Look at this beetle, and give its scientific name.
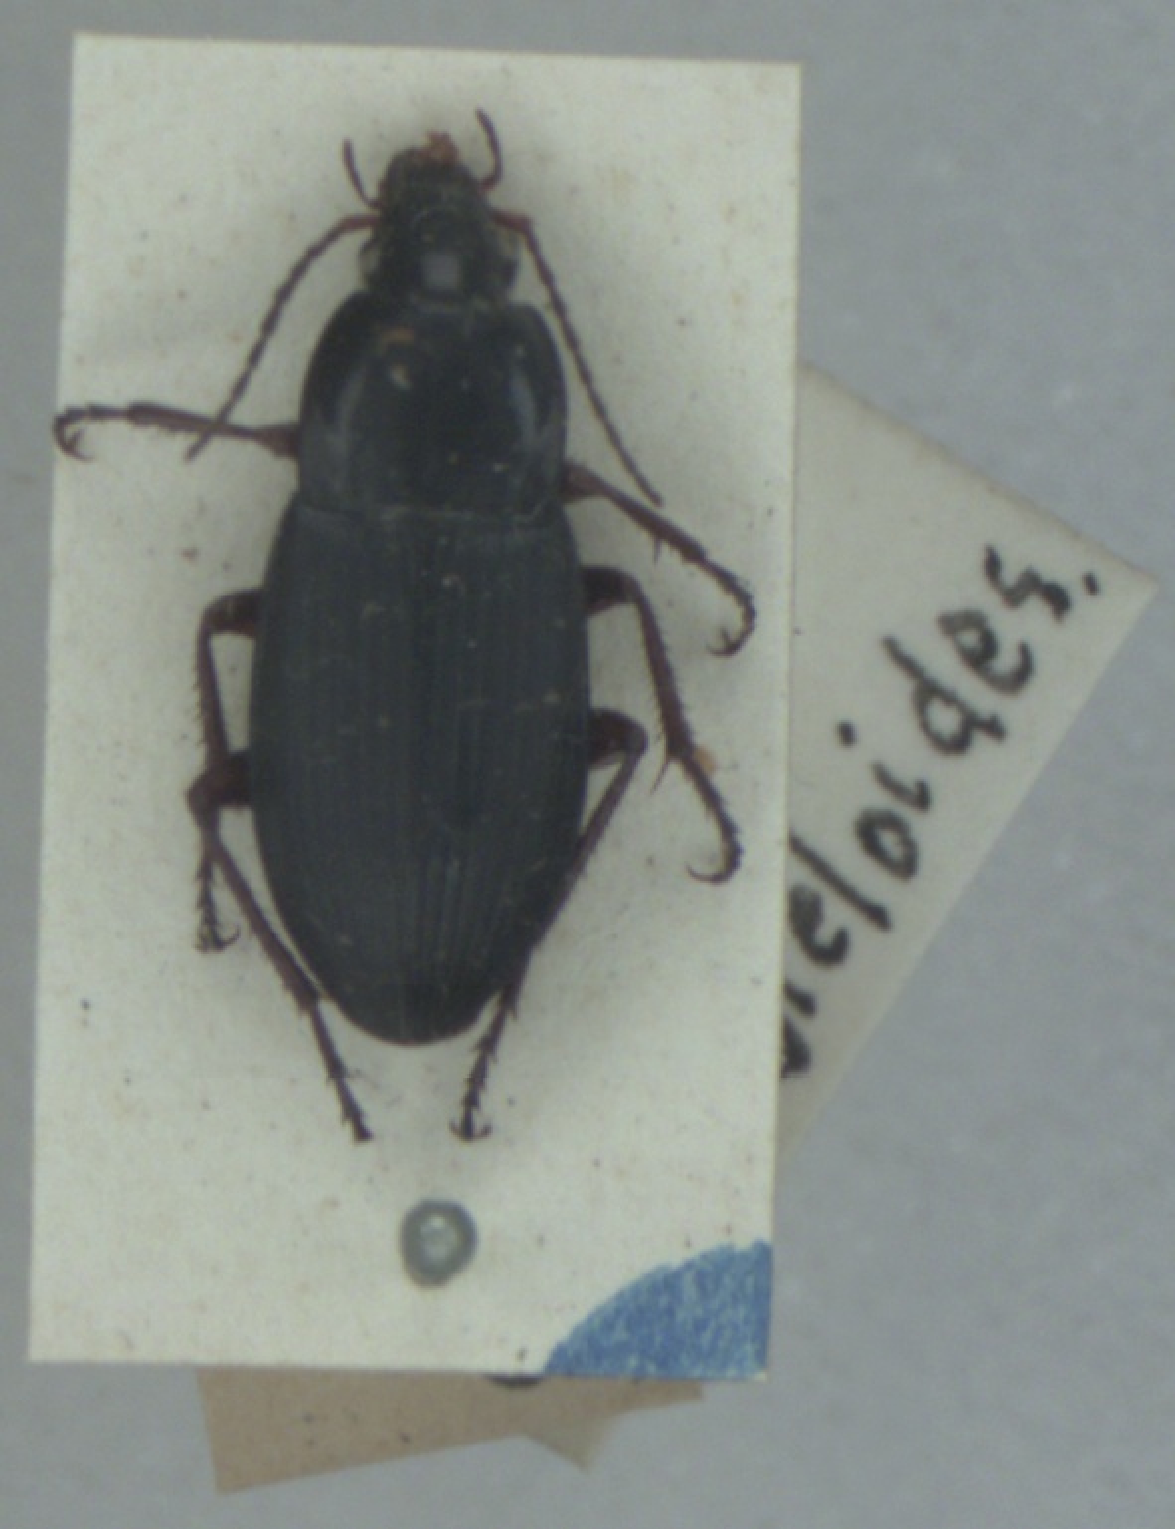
Calathus fuscipes
